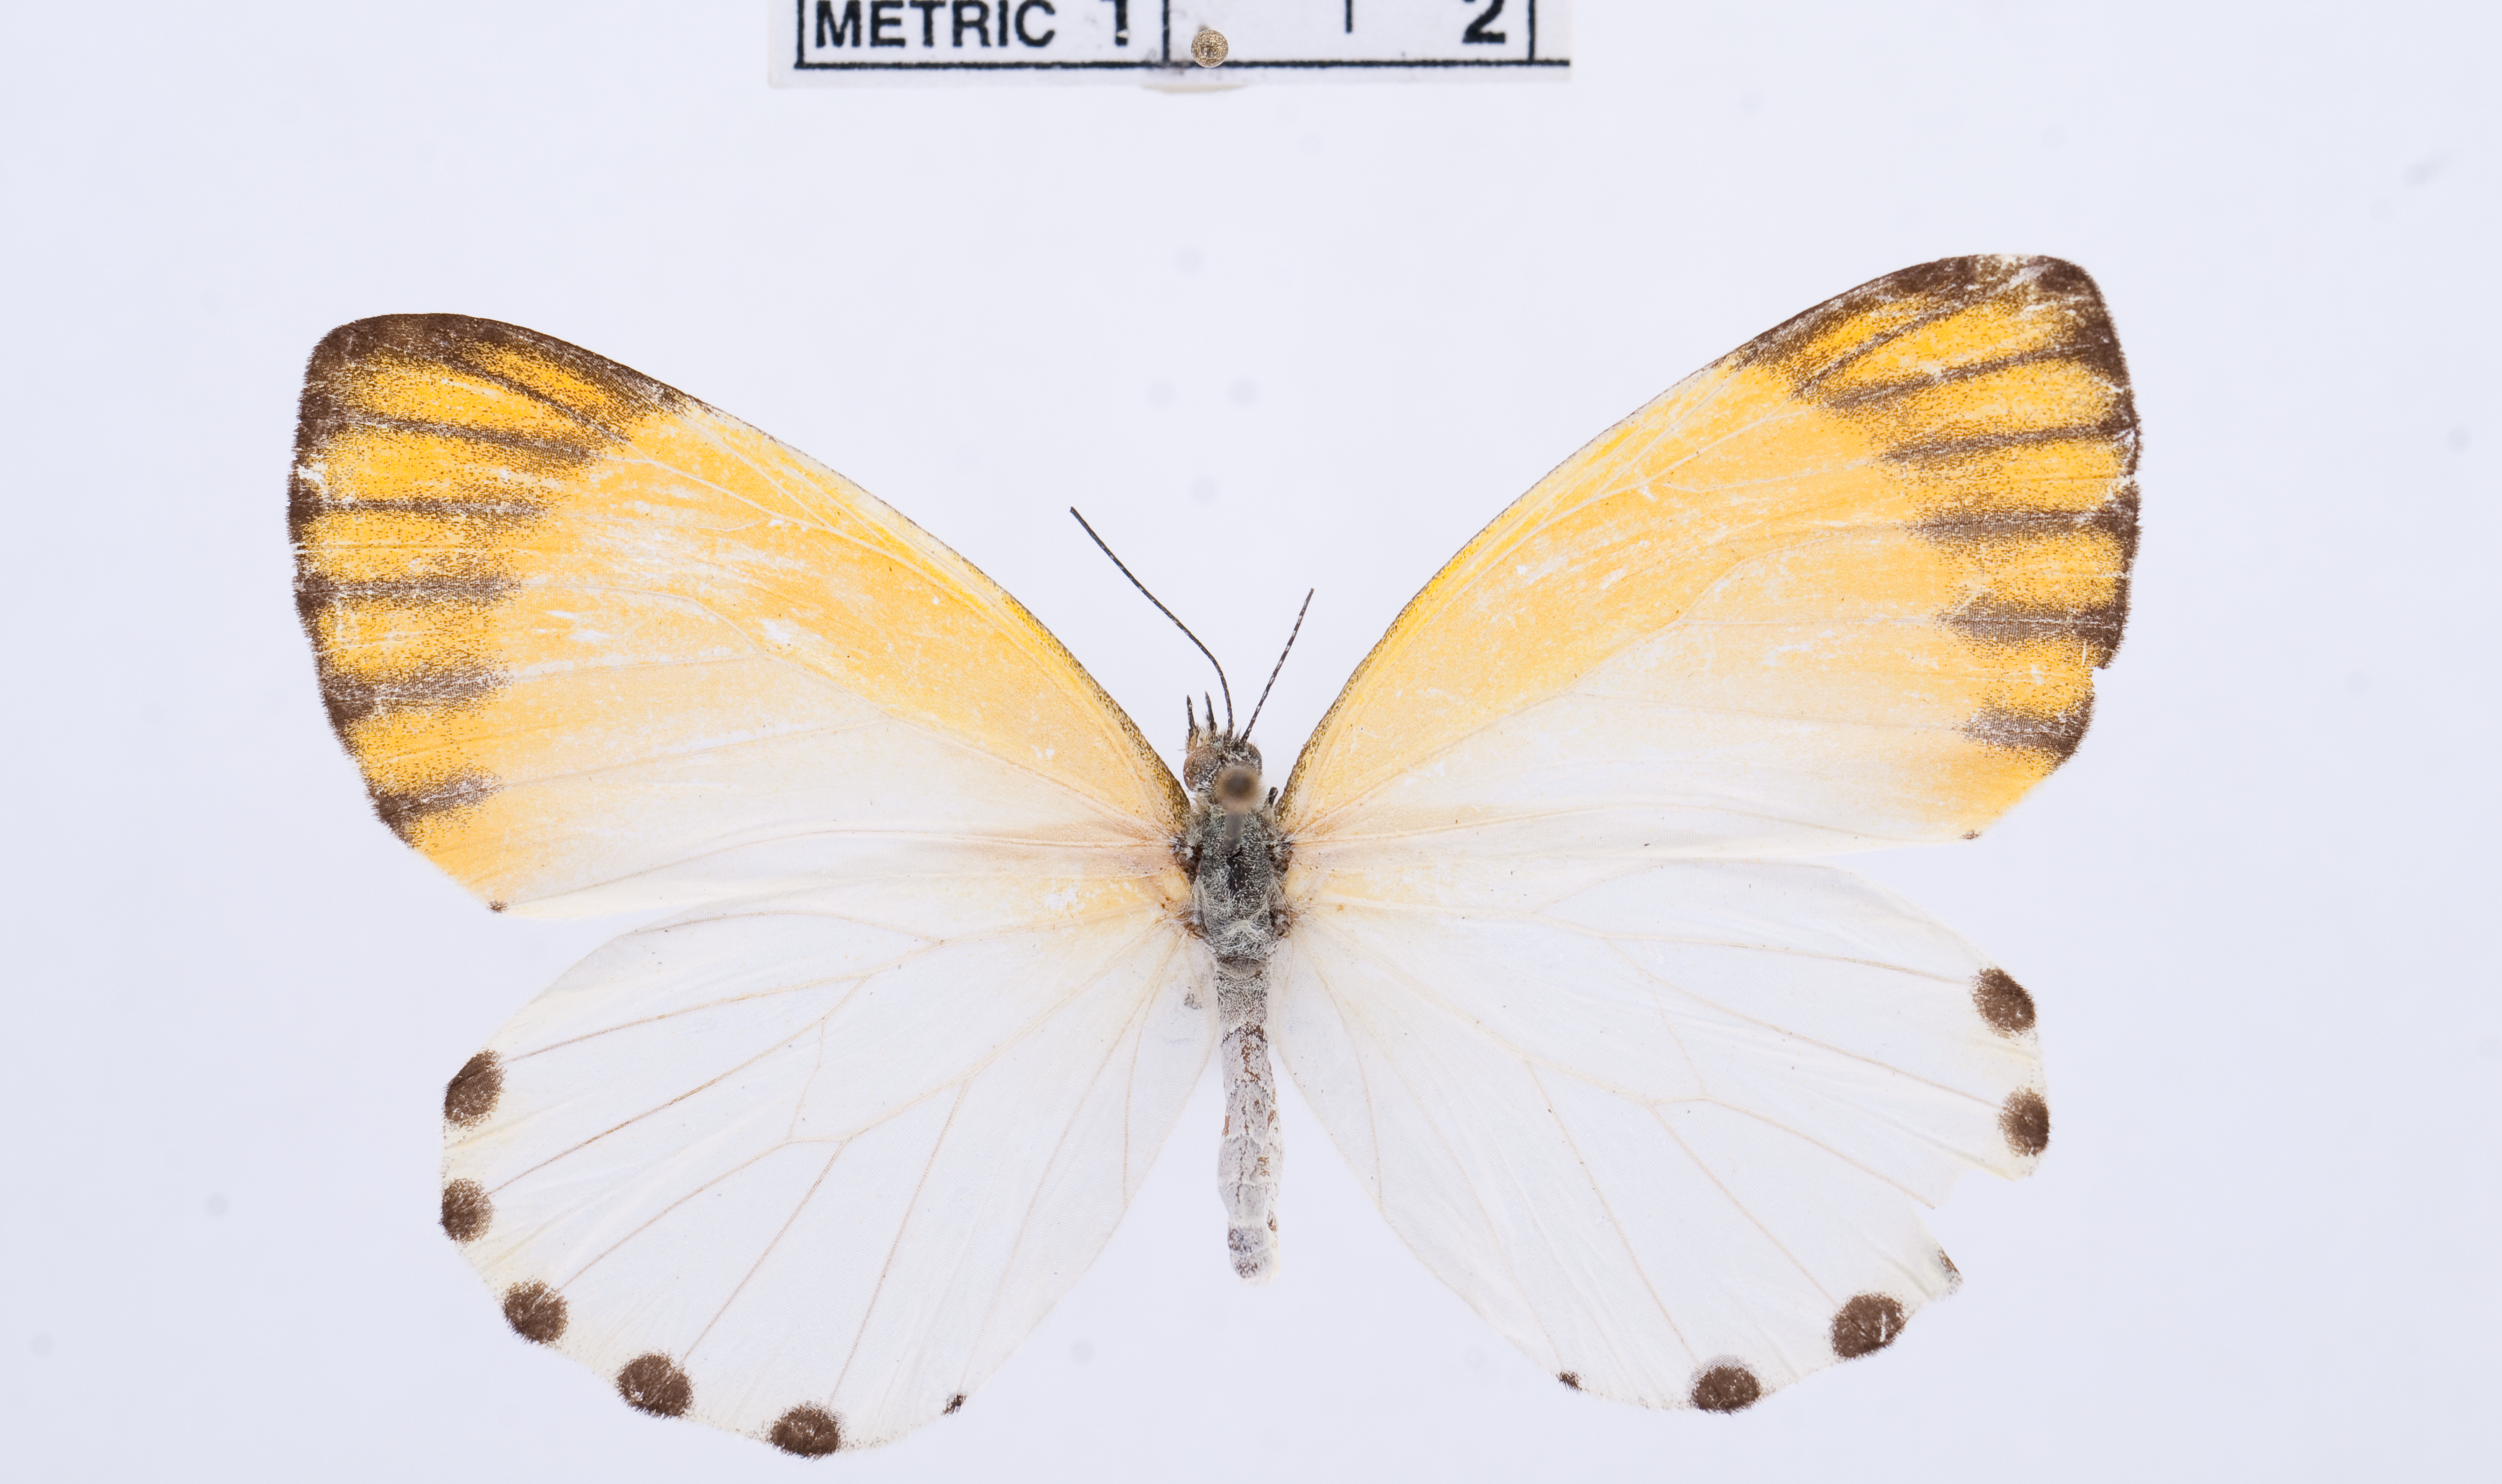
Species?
Mylothris rhodope
